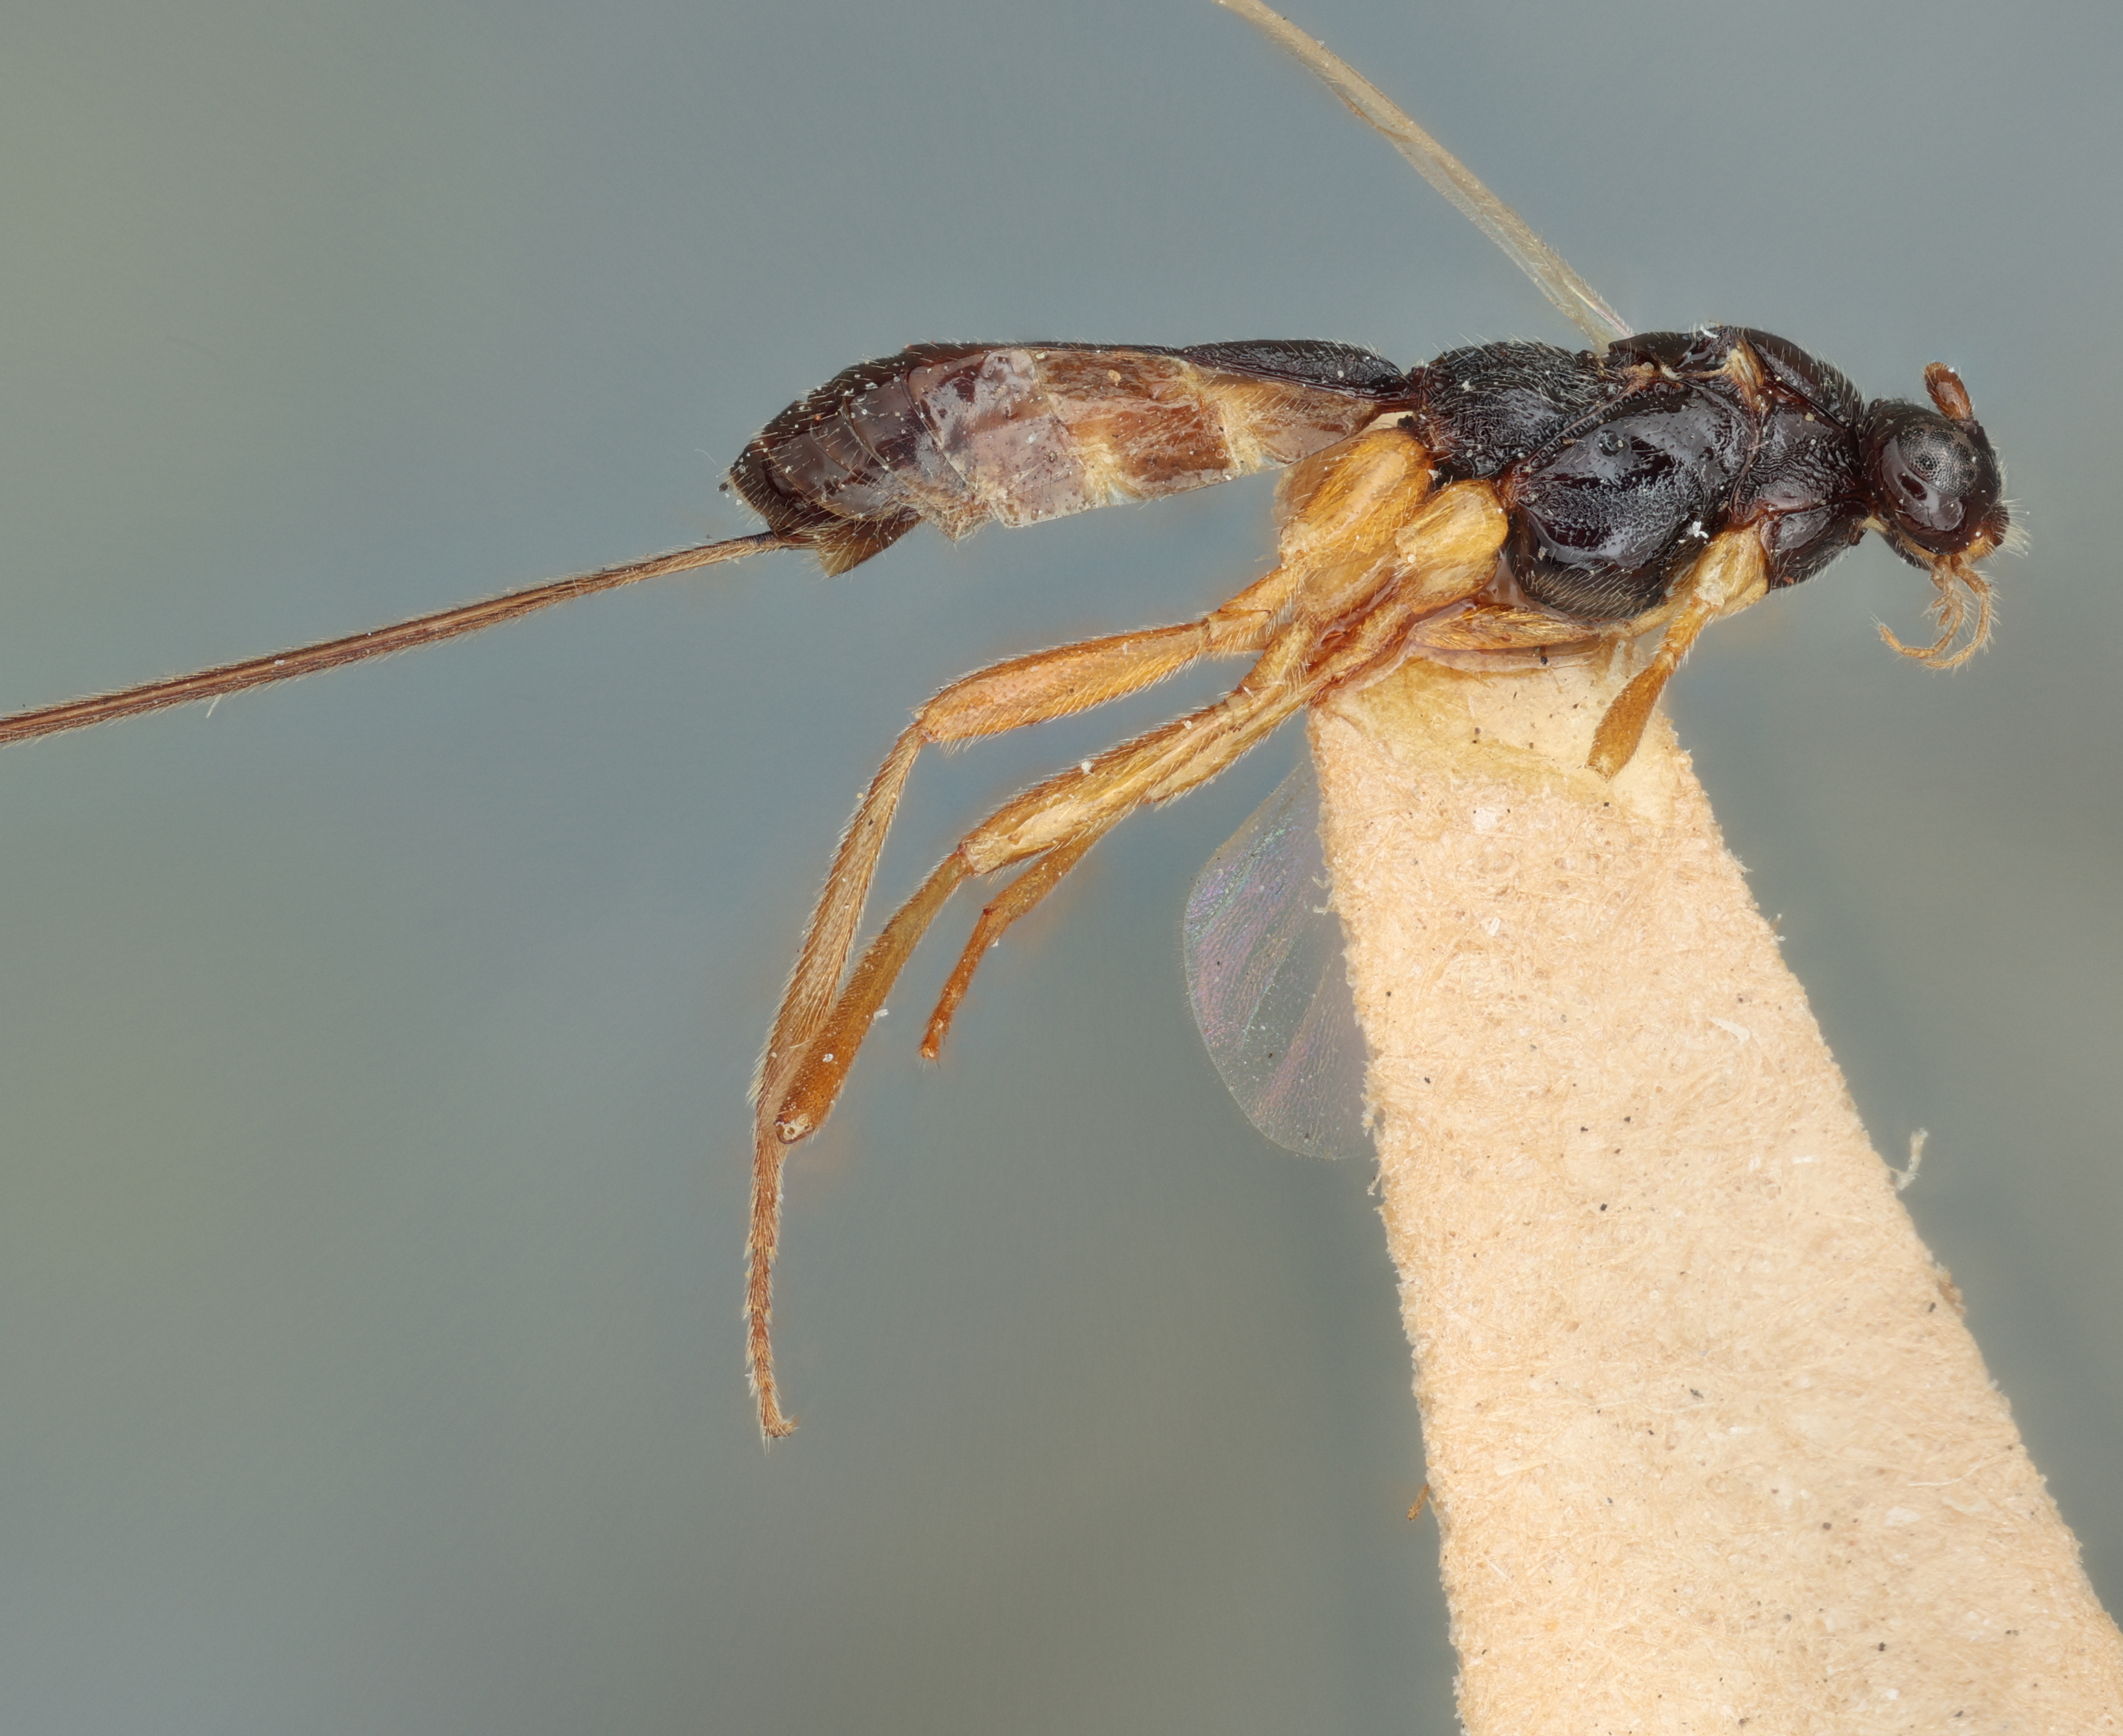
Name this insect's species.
Macrocentrus crassipes
